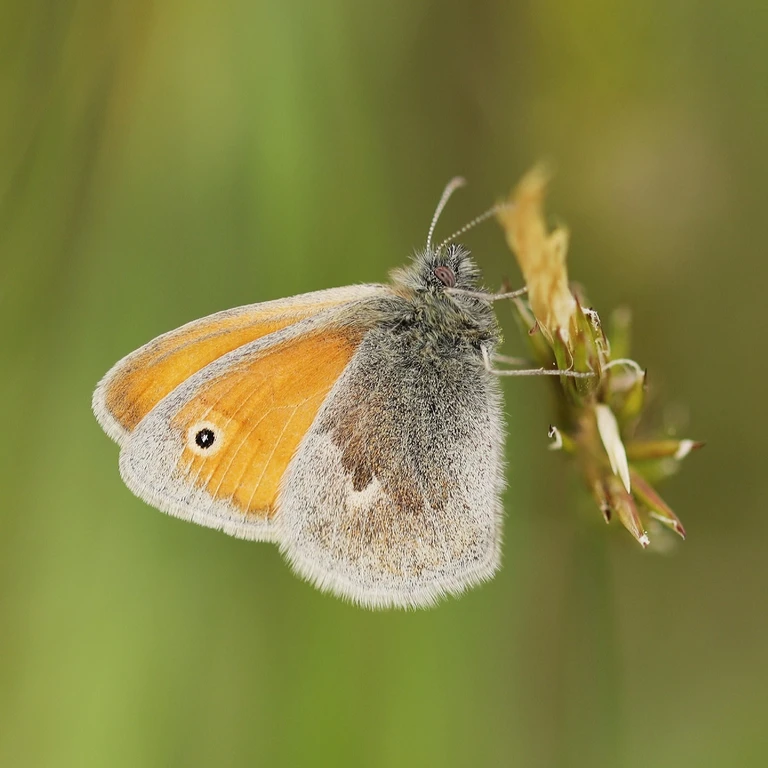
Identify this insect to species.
Coenonympha pamphilus
